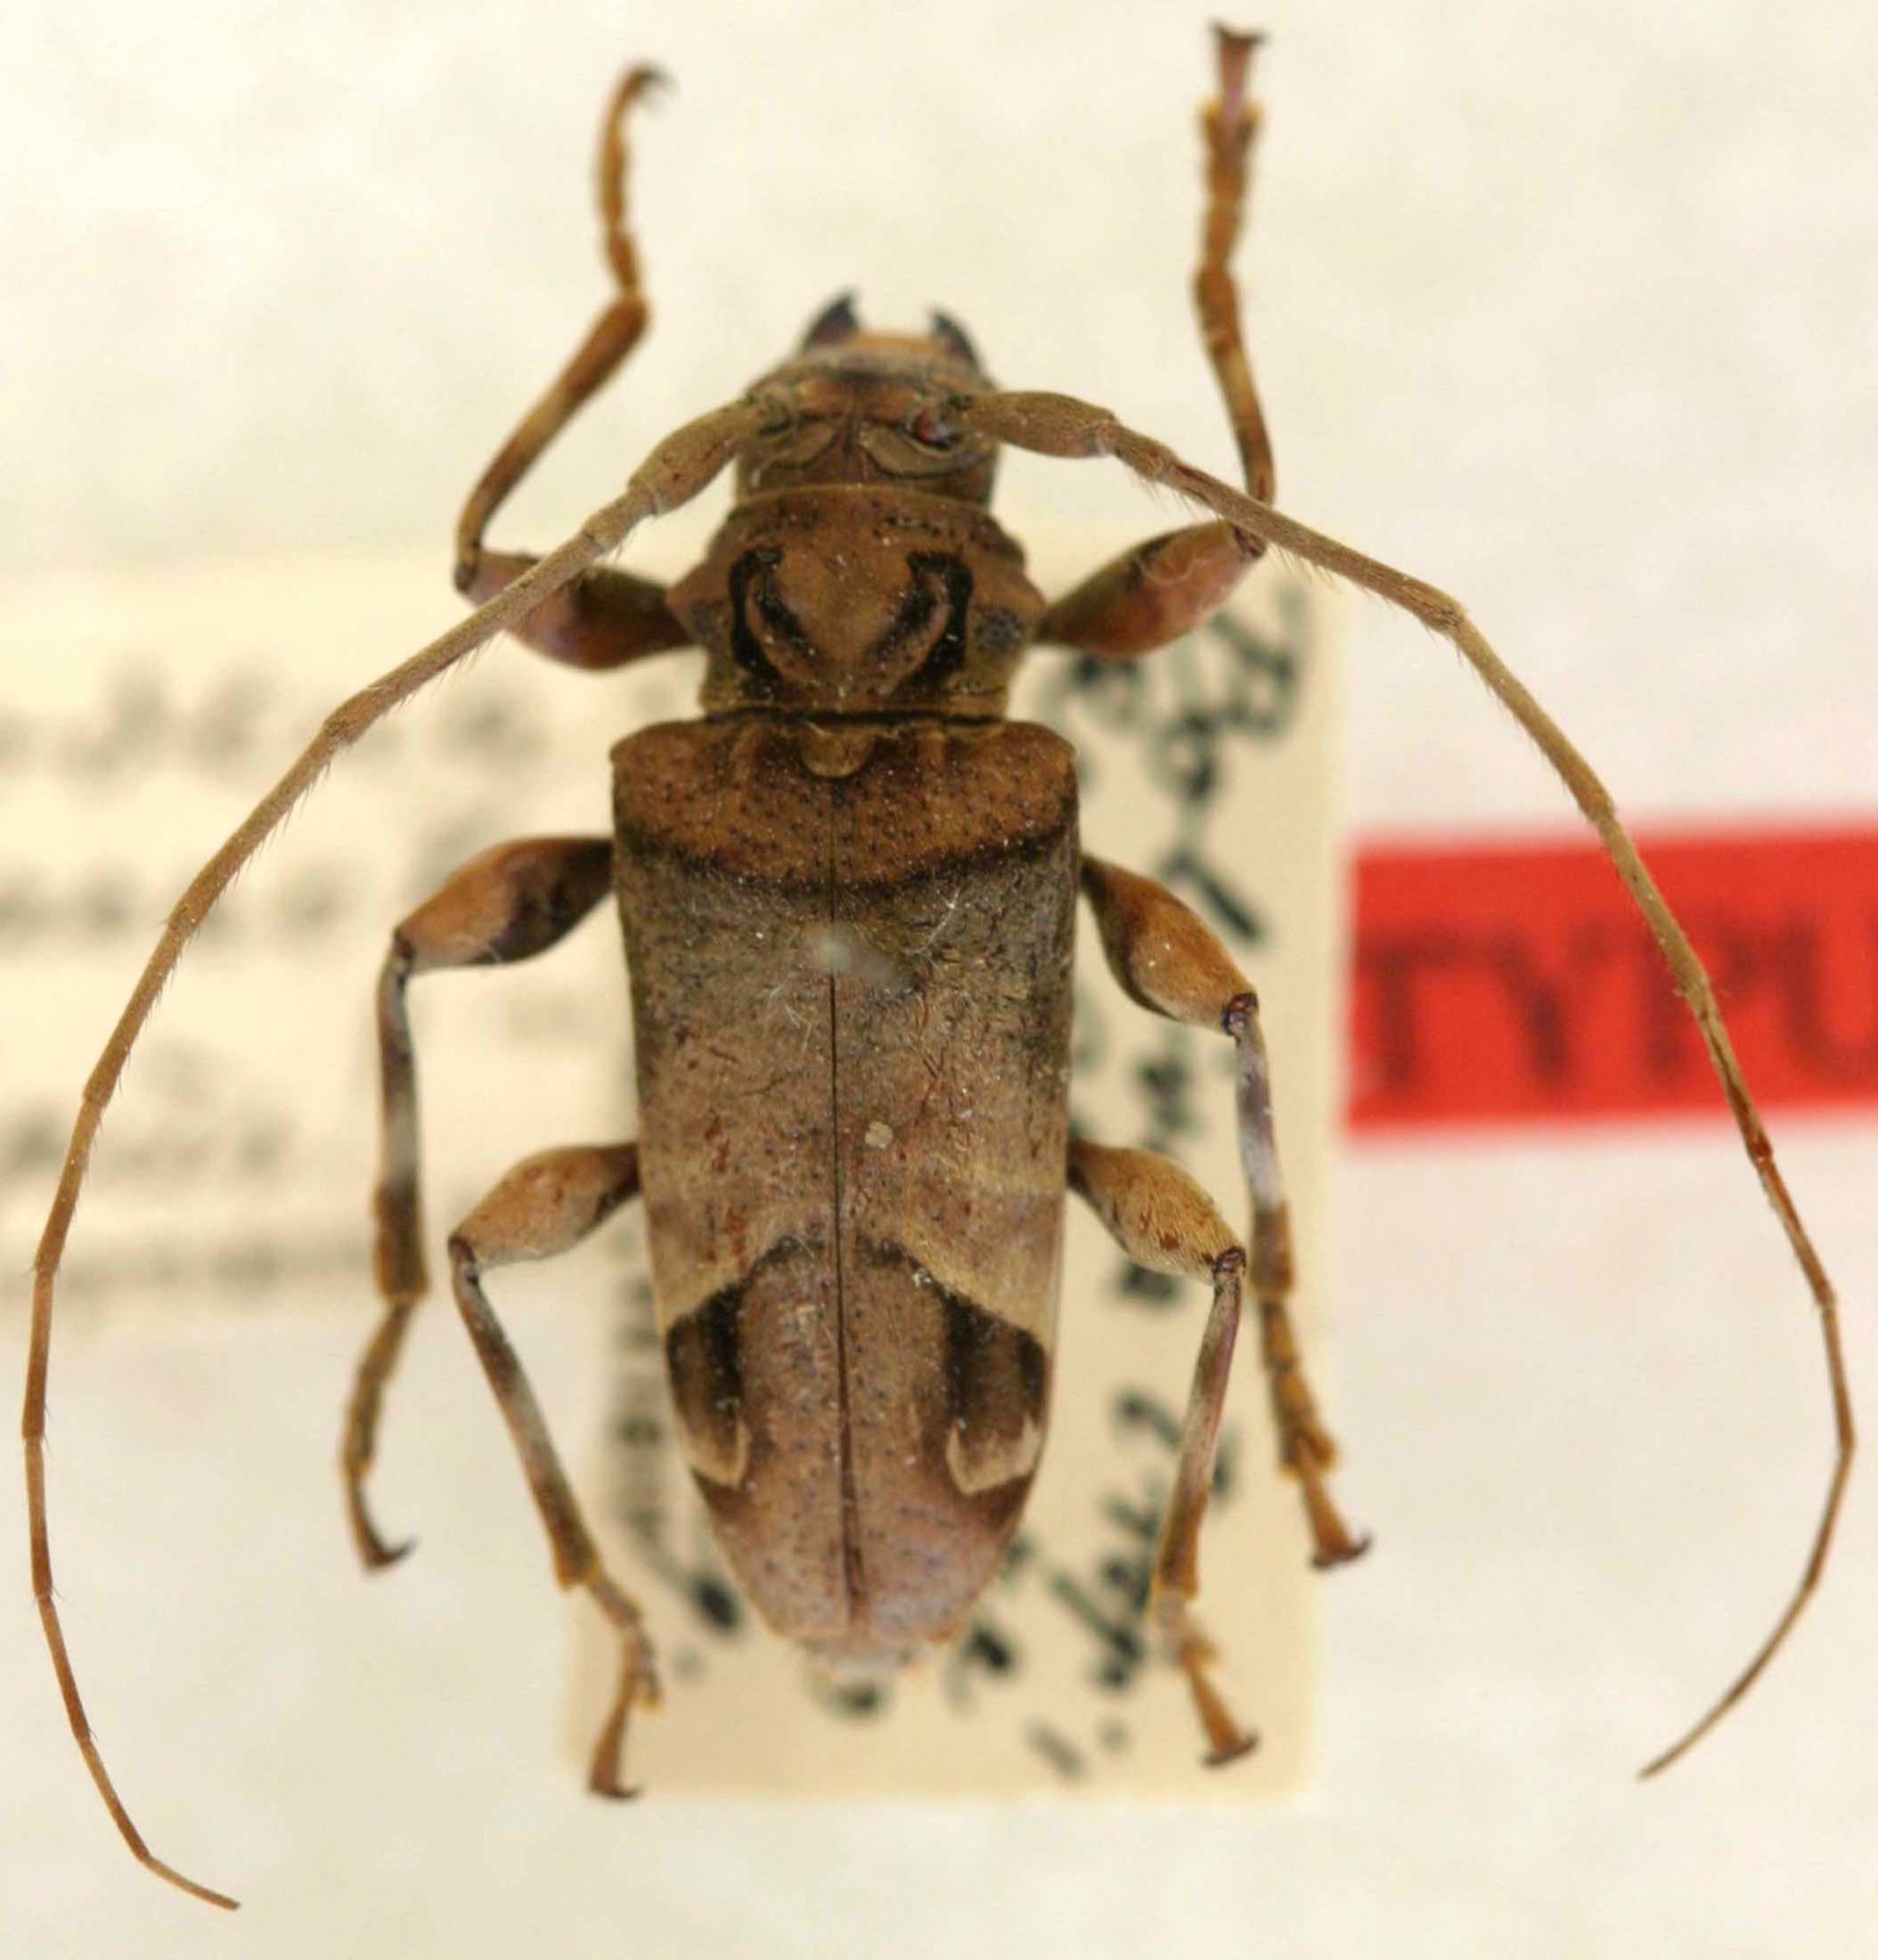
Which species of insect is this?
Oreodera olivaceotincta
